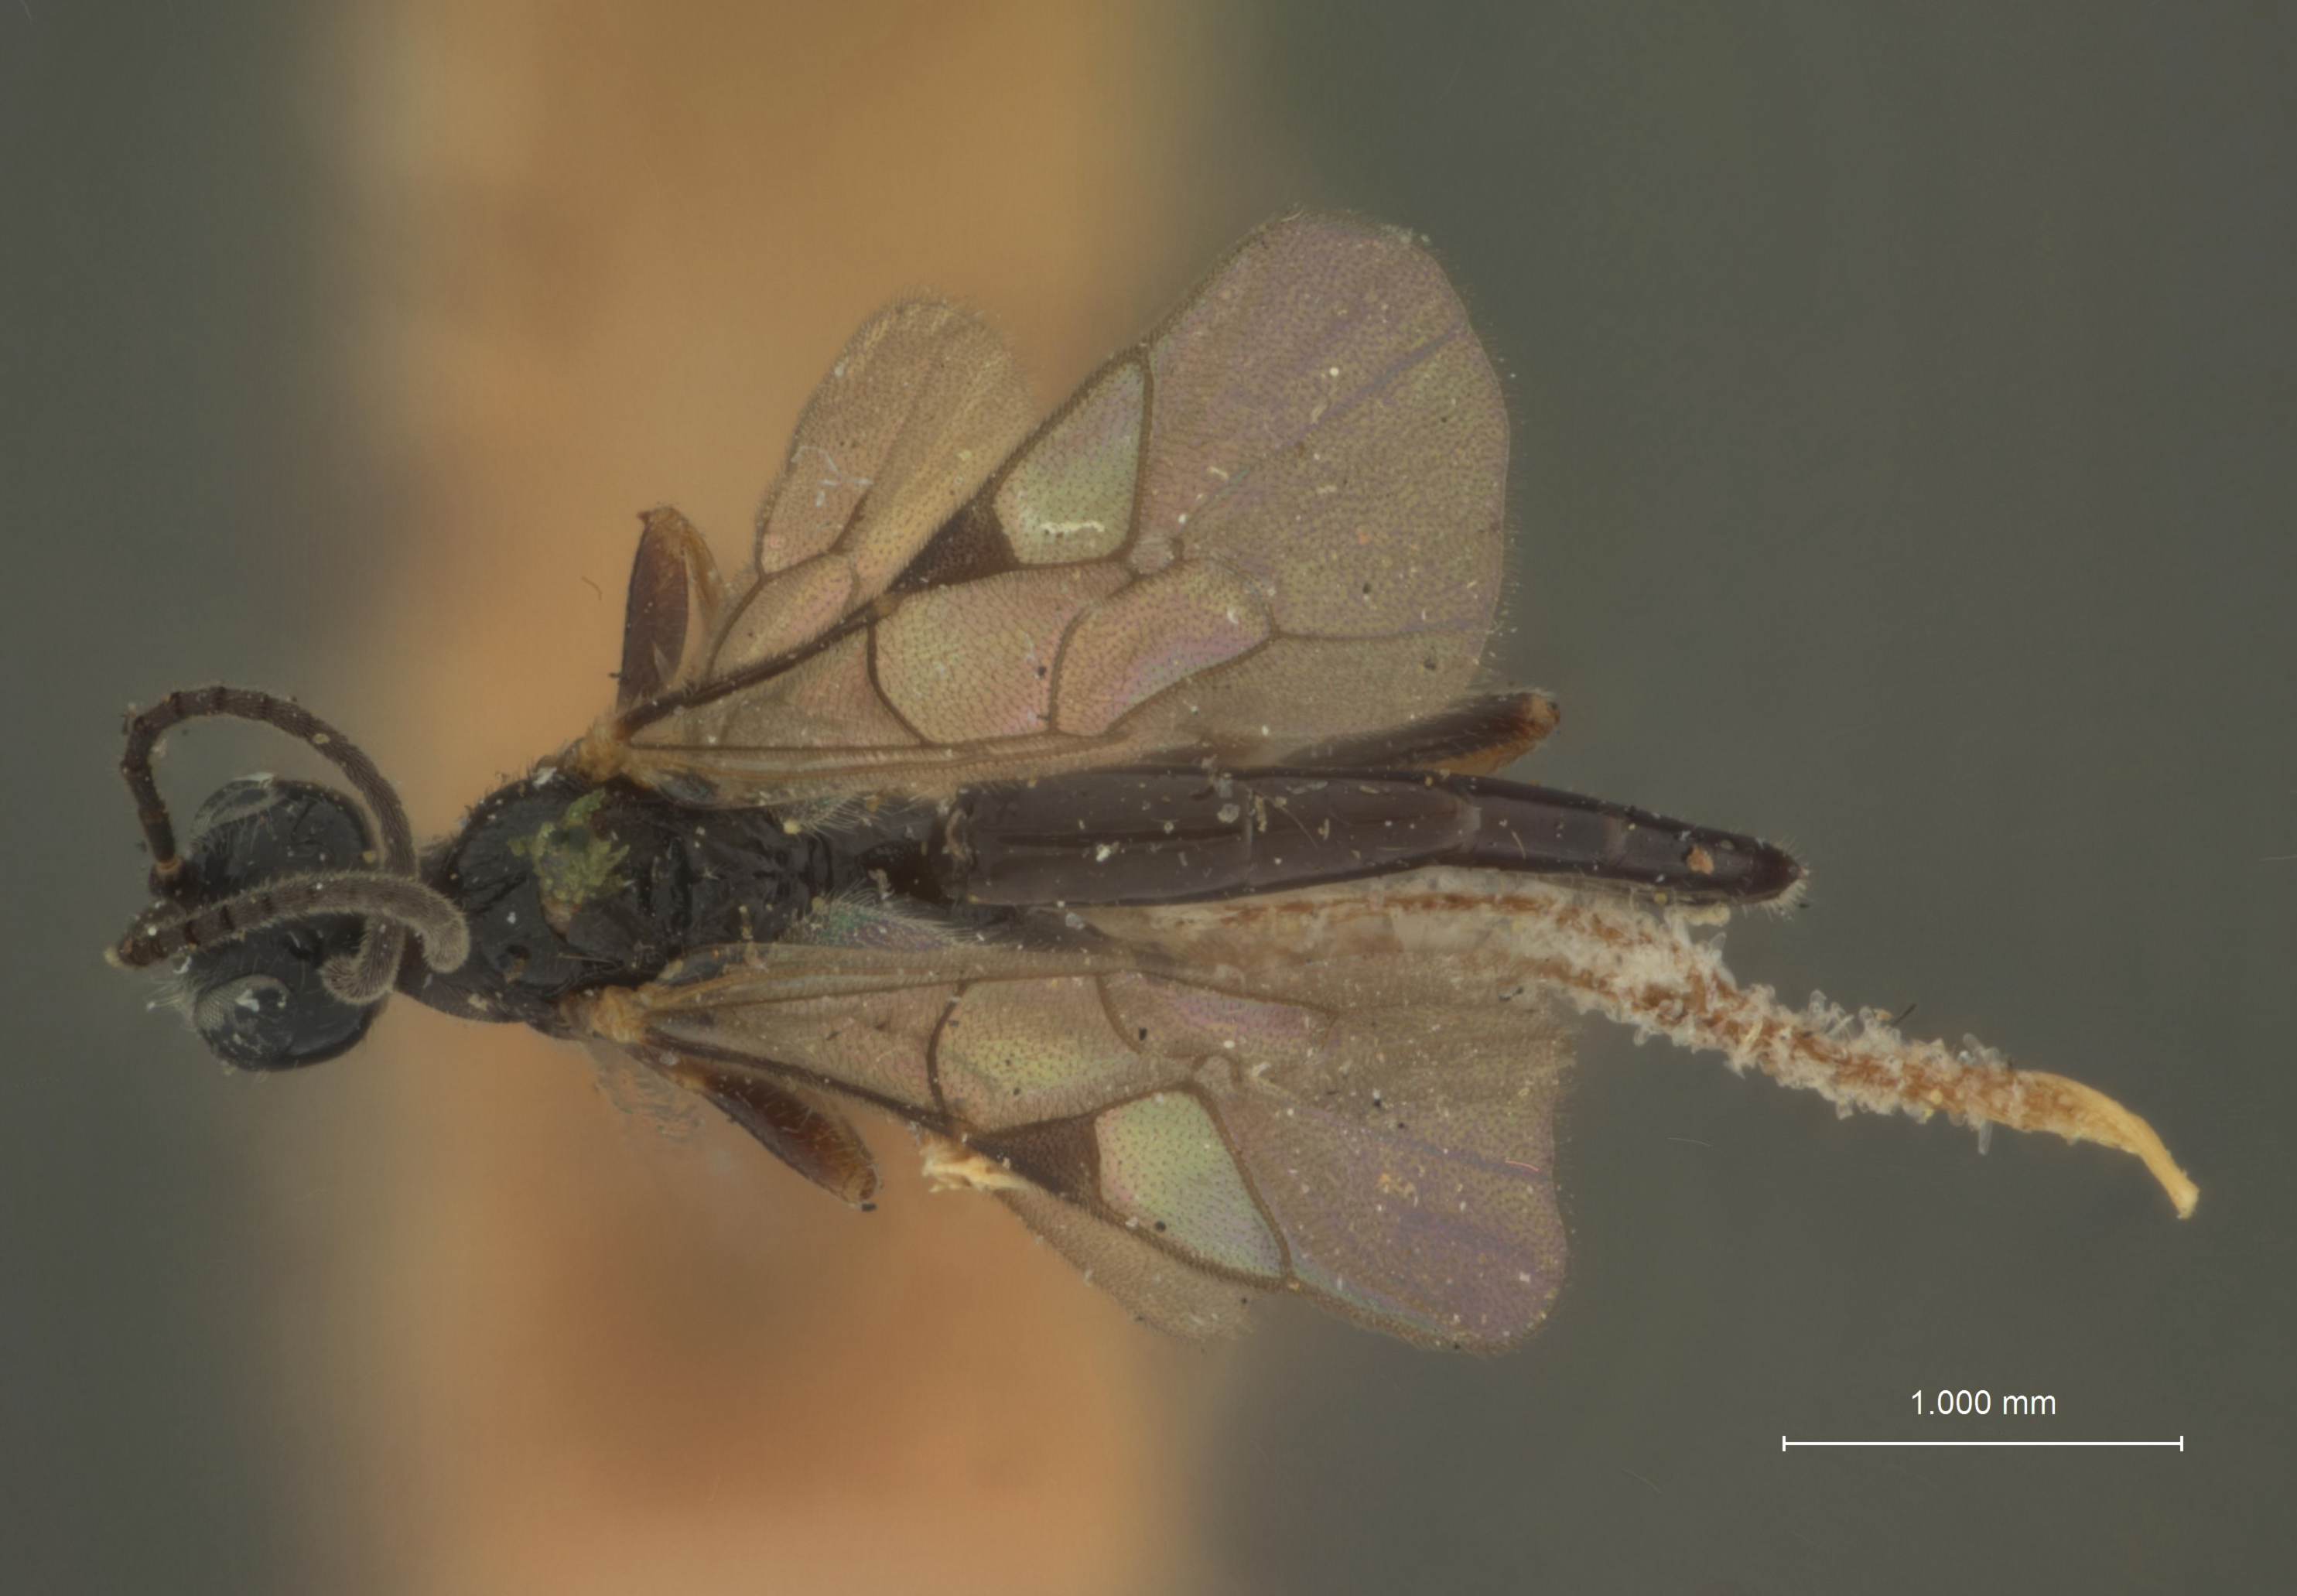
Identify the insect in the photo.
Exolytus insularis
